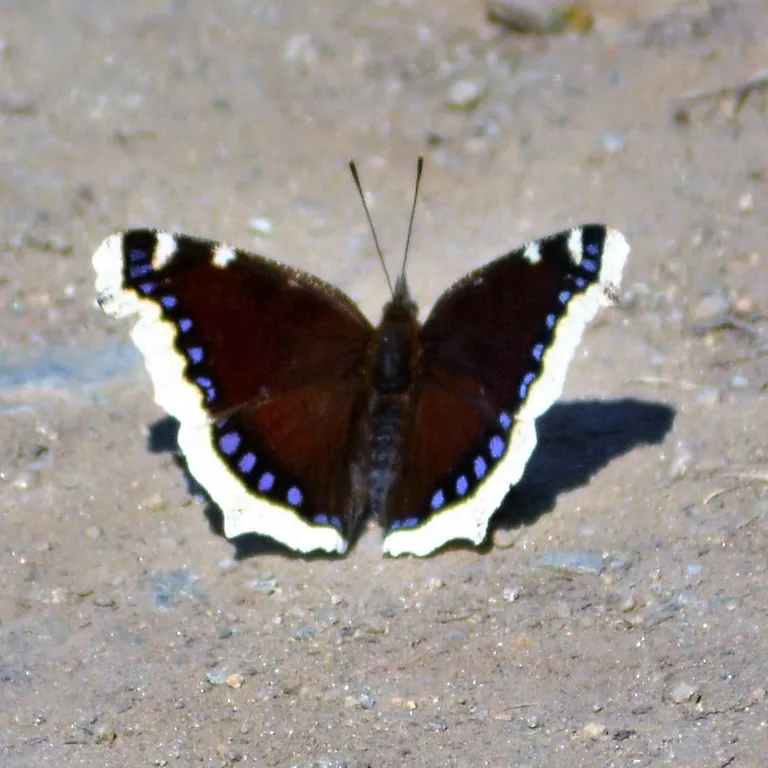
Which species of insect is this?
Nymphalis antiopa
